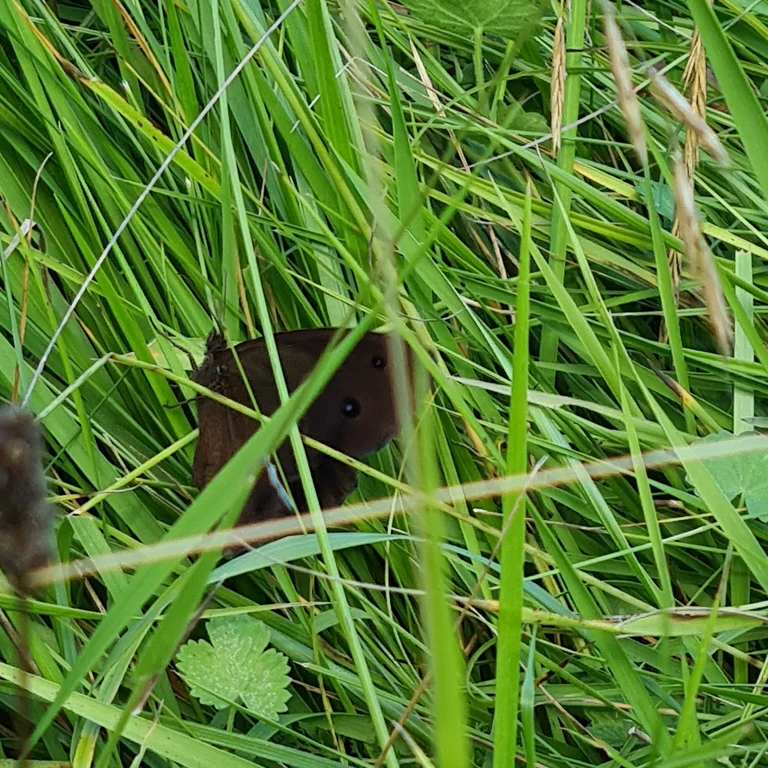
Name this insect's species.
Minois dryas
